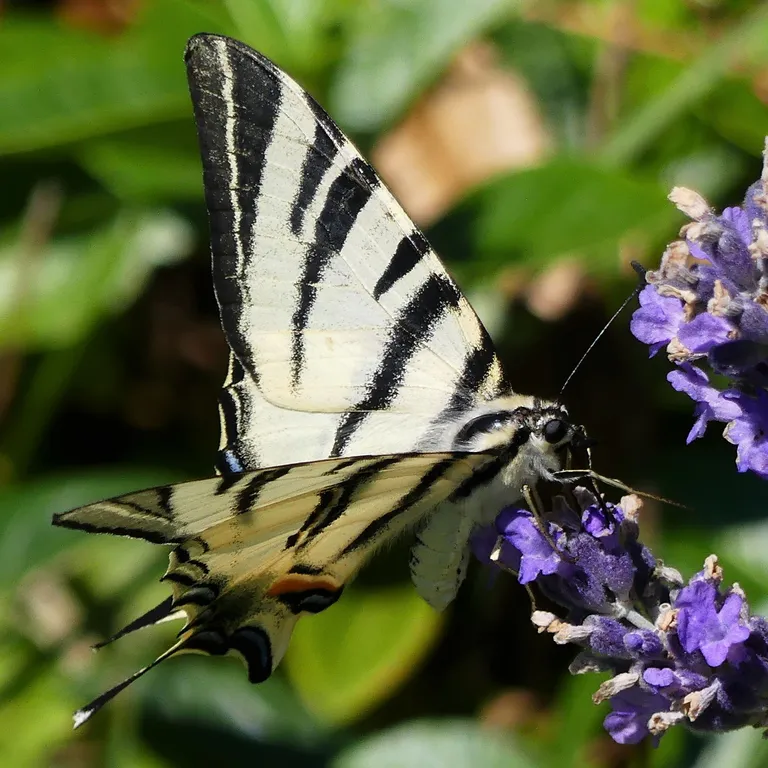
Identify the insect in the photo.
Iphiclides podalirius
